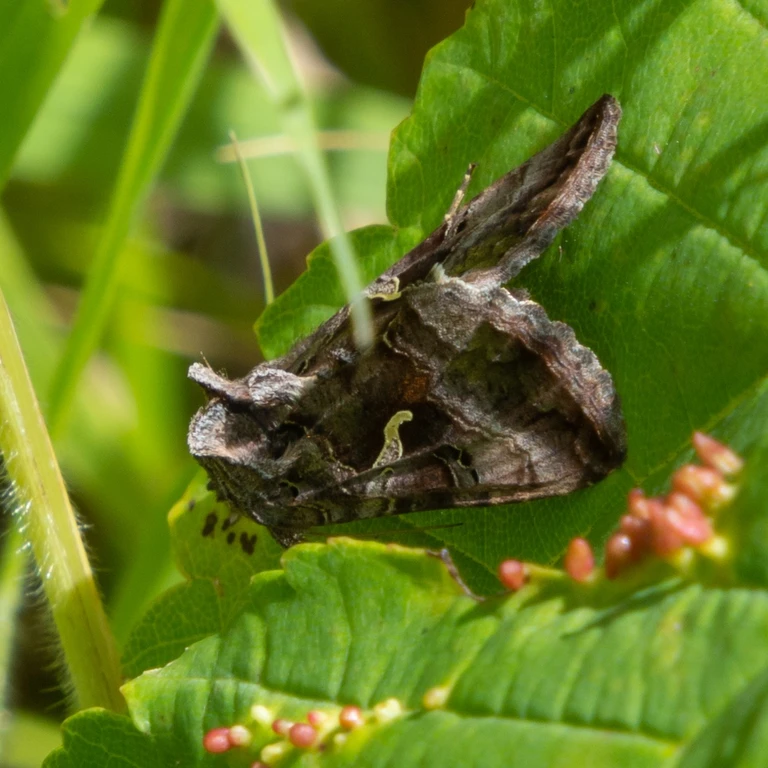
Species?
Autographa gamma
